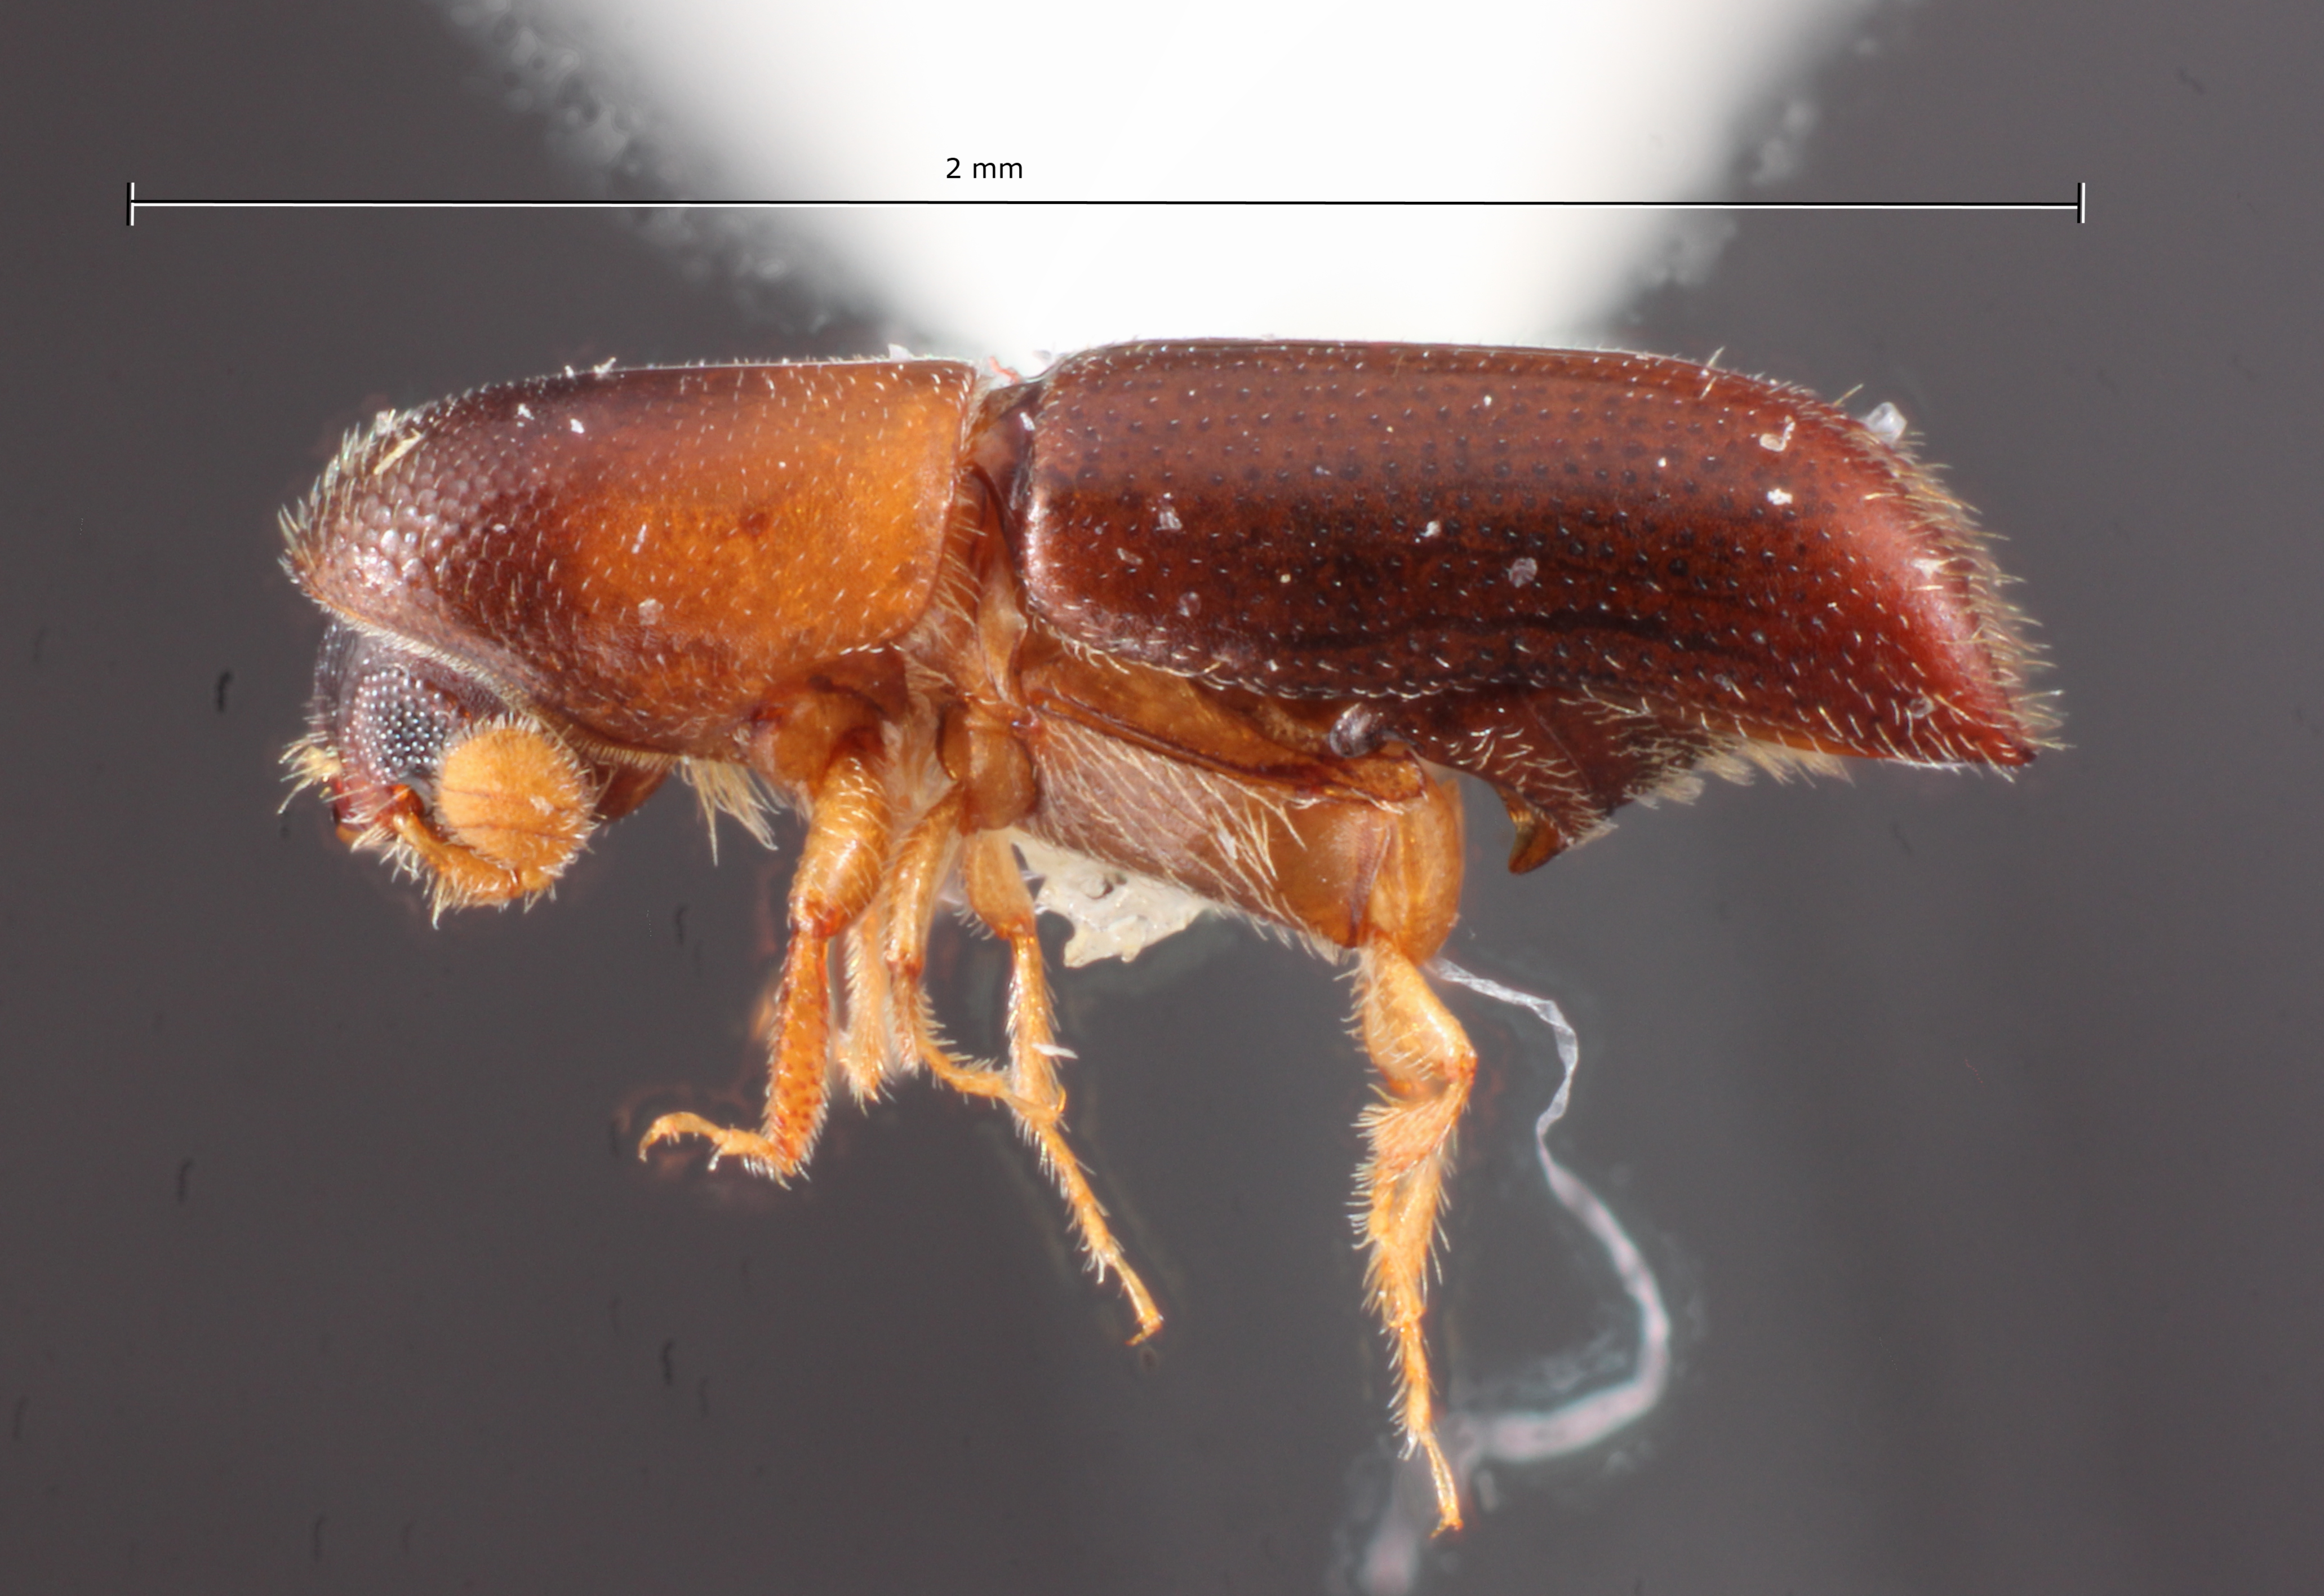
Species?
Monarthrum bituberculatum
